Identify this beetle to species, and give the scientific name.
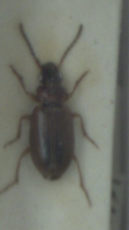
Dicheirotrichus placidus
